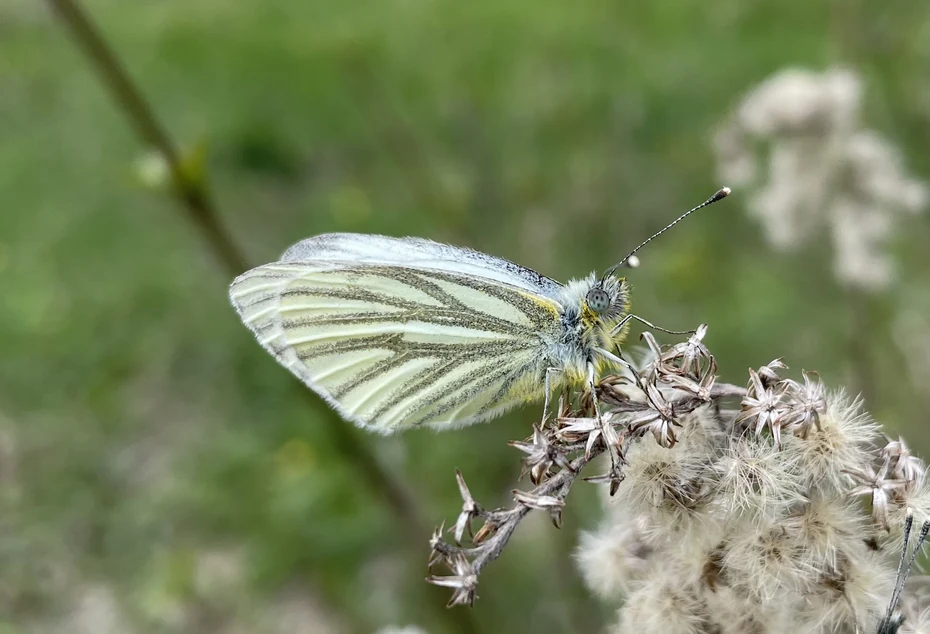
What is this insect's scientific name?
Pieris napi
